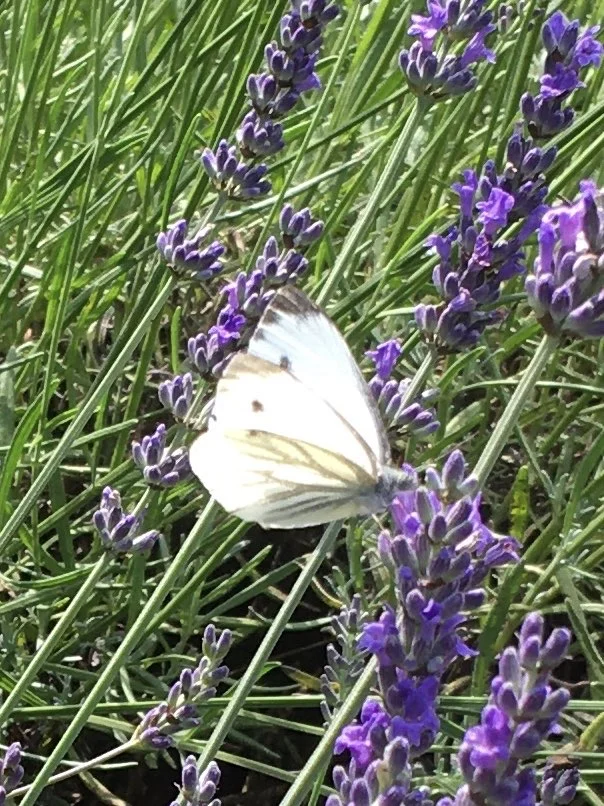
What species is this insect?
Pieris napi
